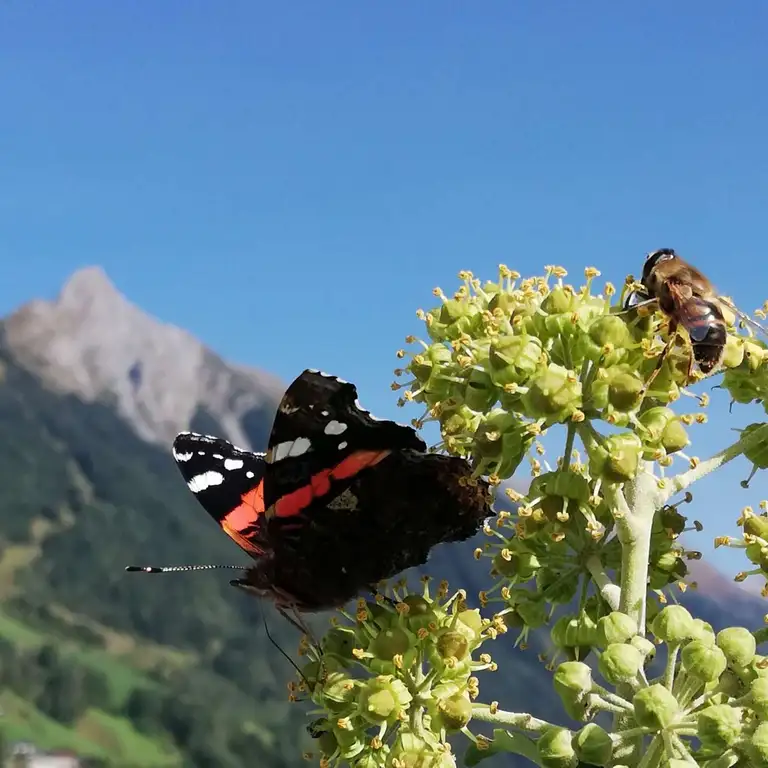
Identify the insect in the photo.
Vanessa atalanta
